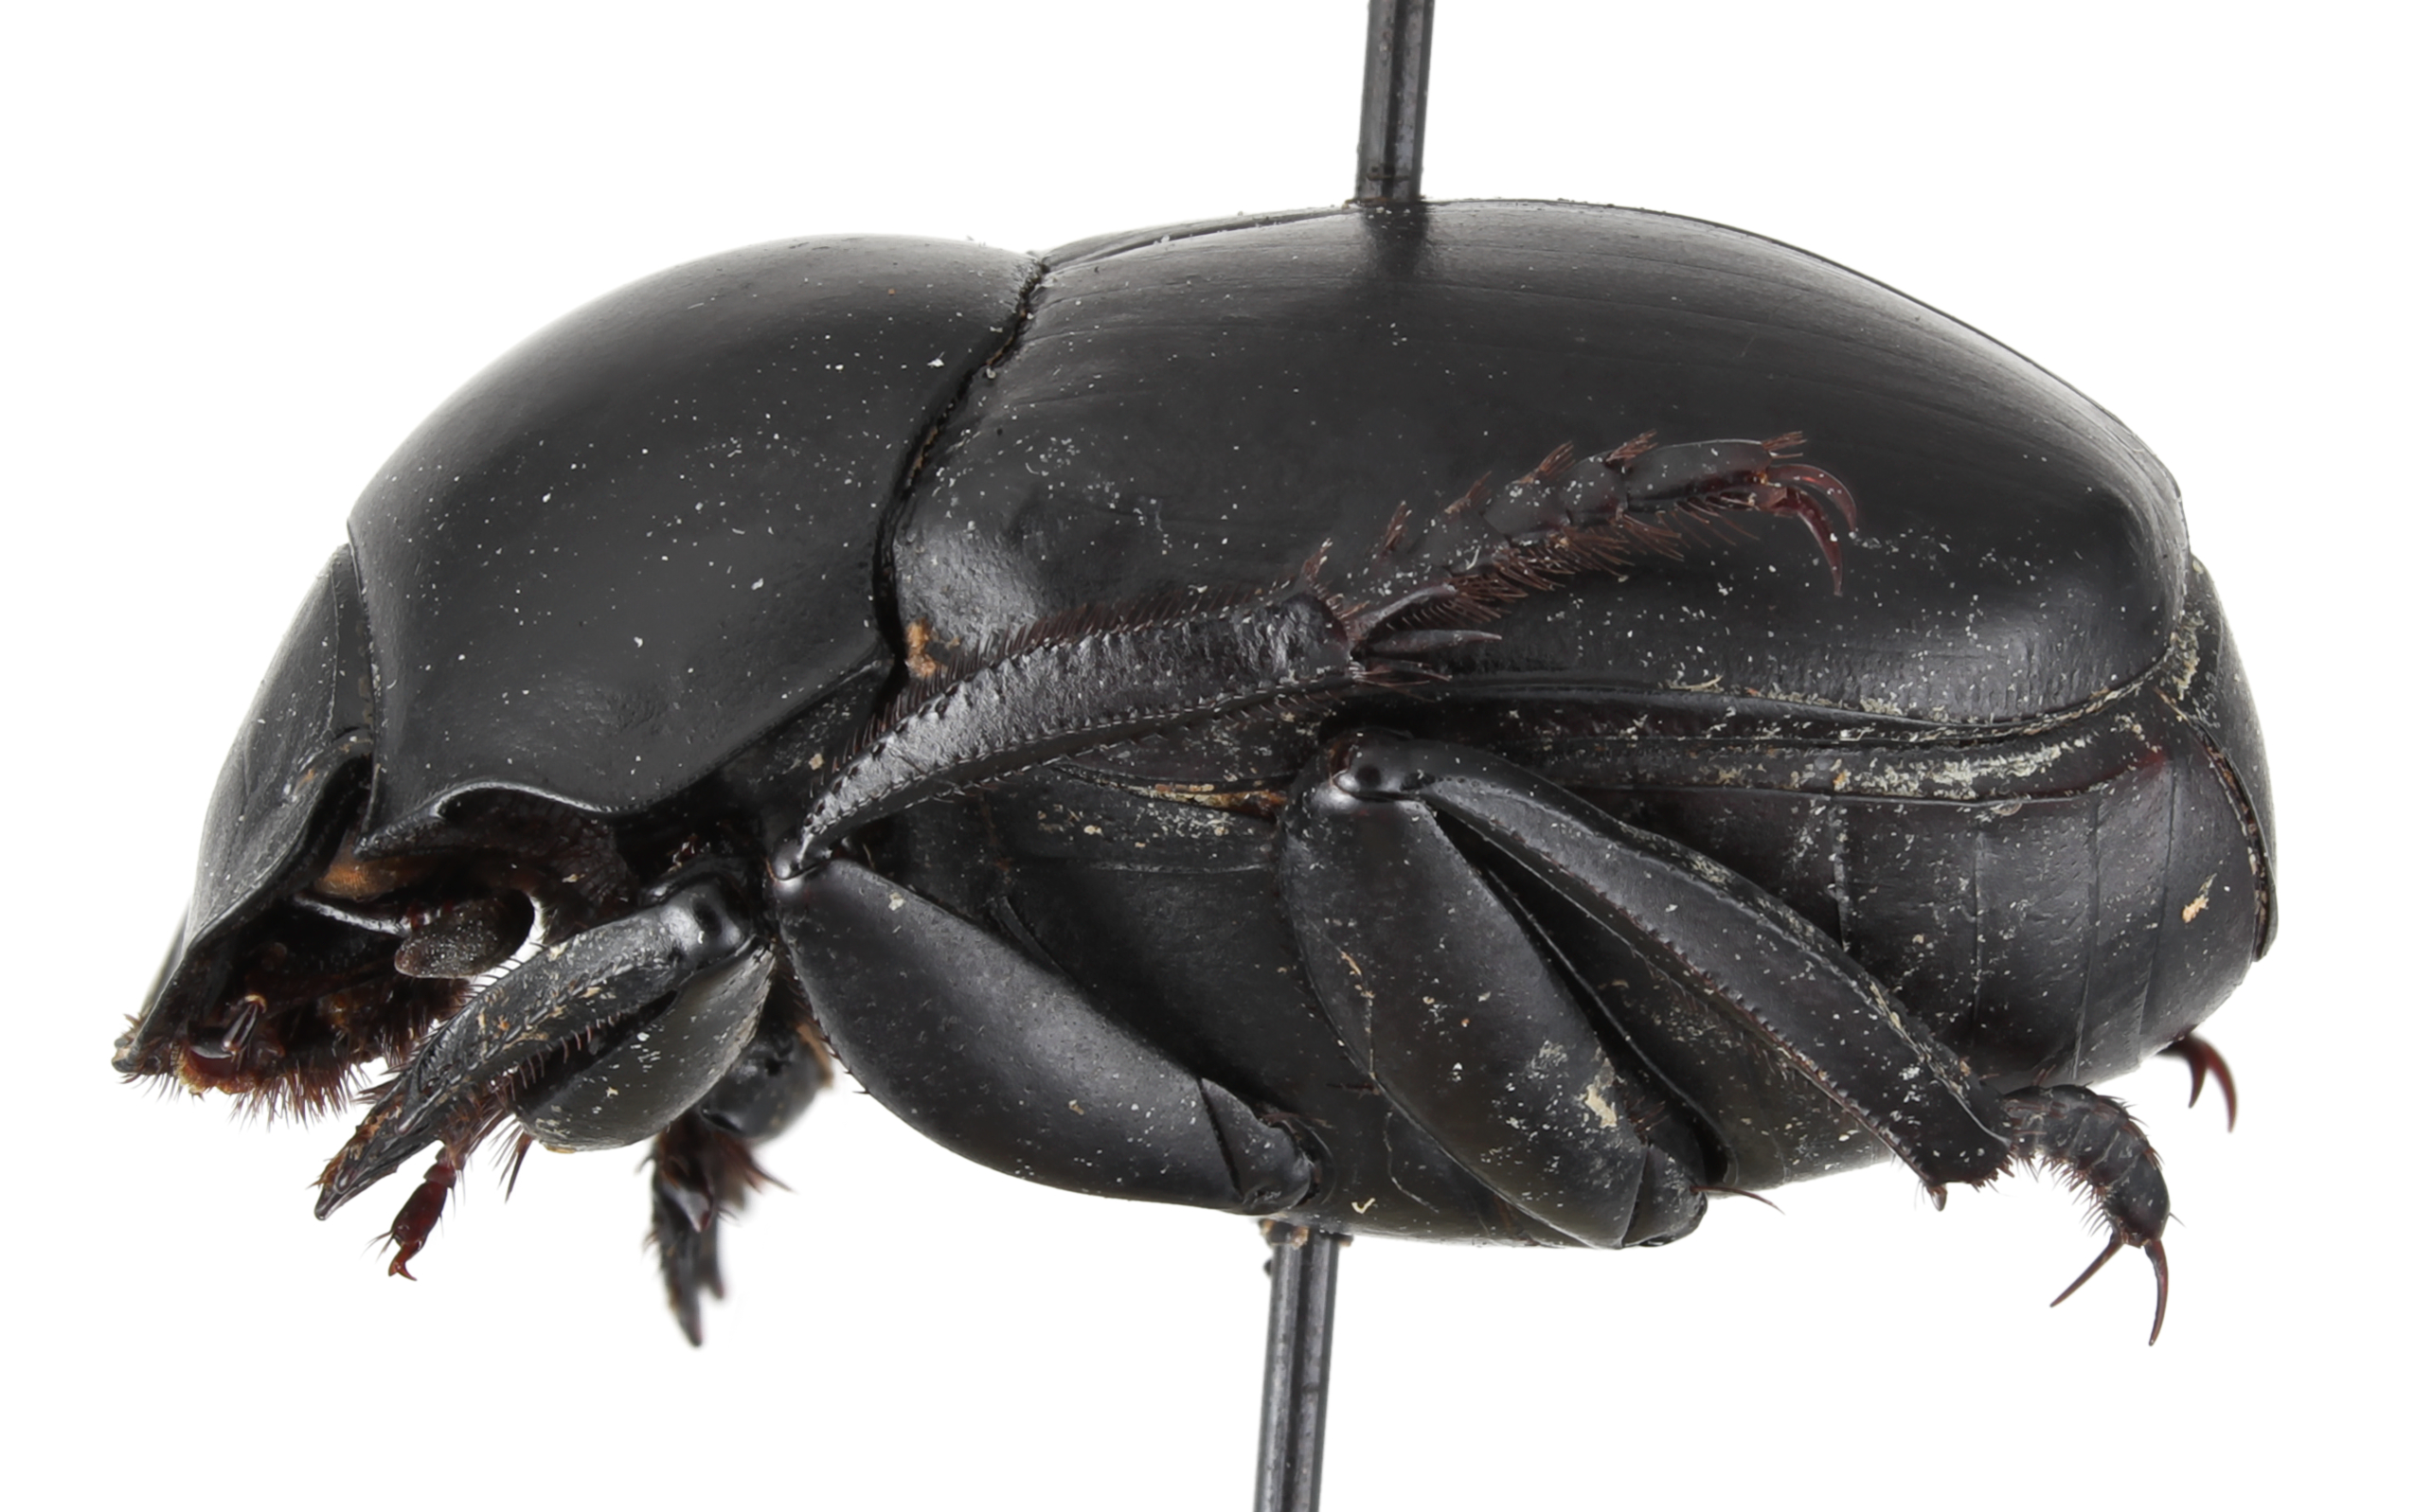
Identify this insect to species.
Canthon assimilis
